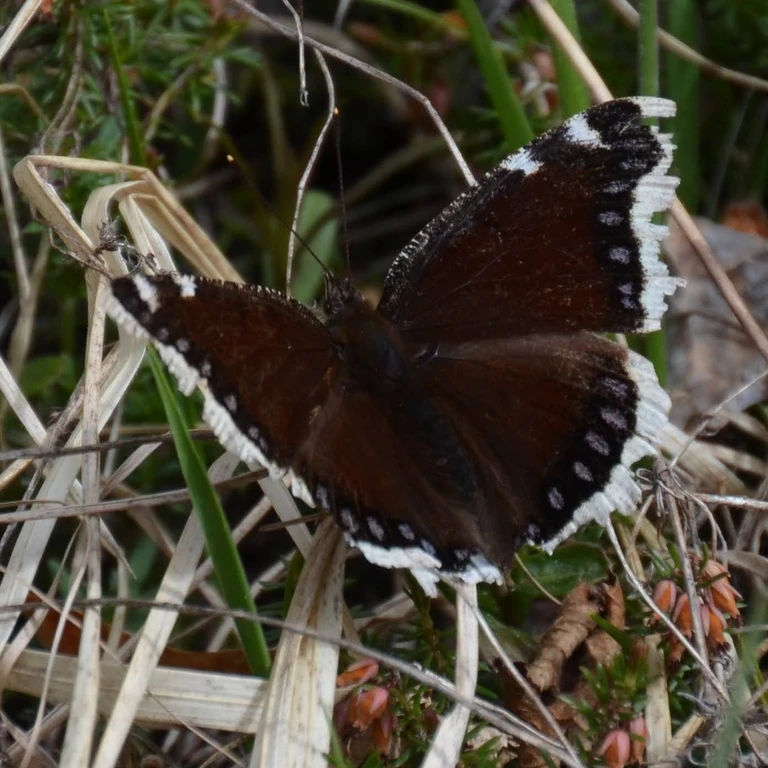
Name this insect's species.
Nymphalis antiopa
